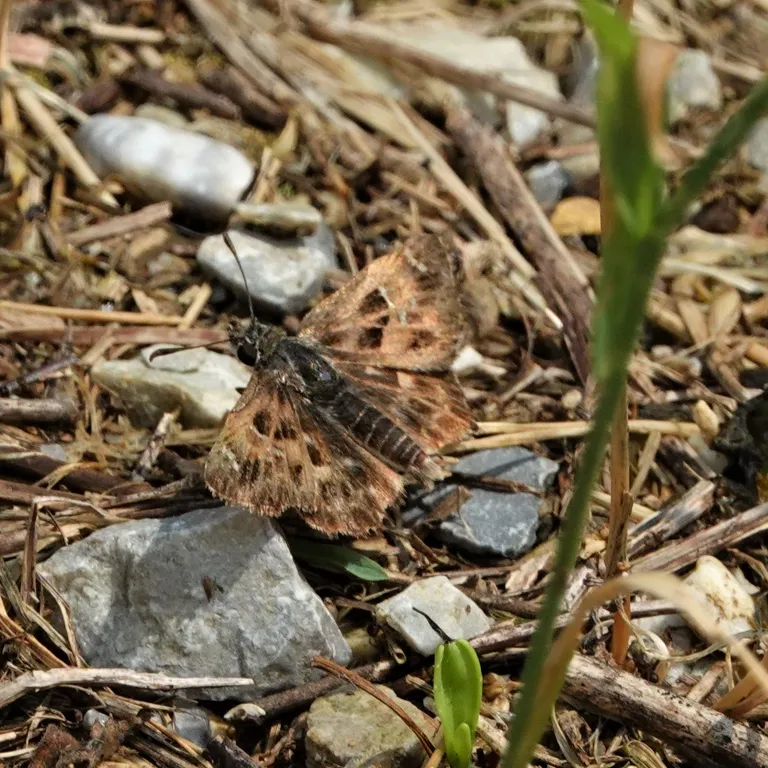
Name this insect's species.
Carcharodus alceae
